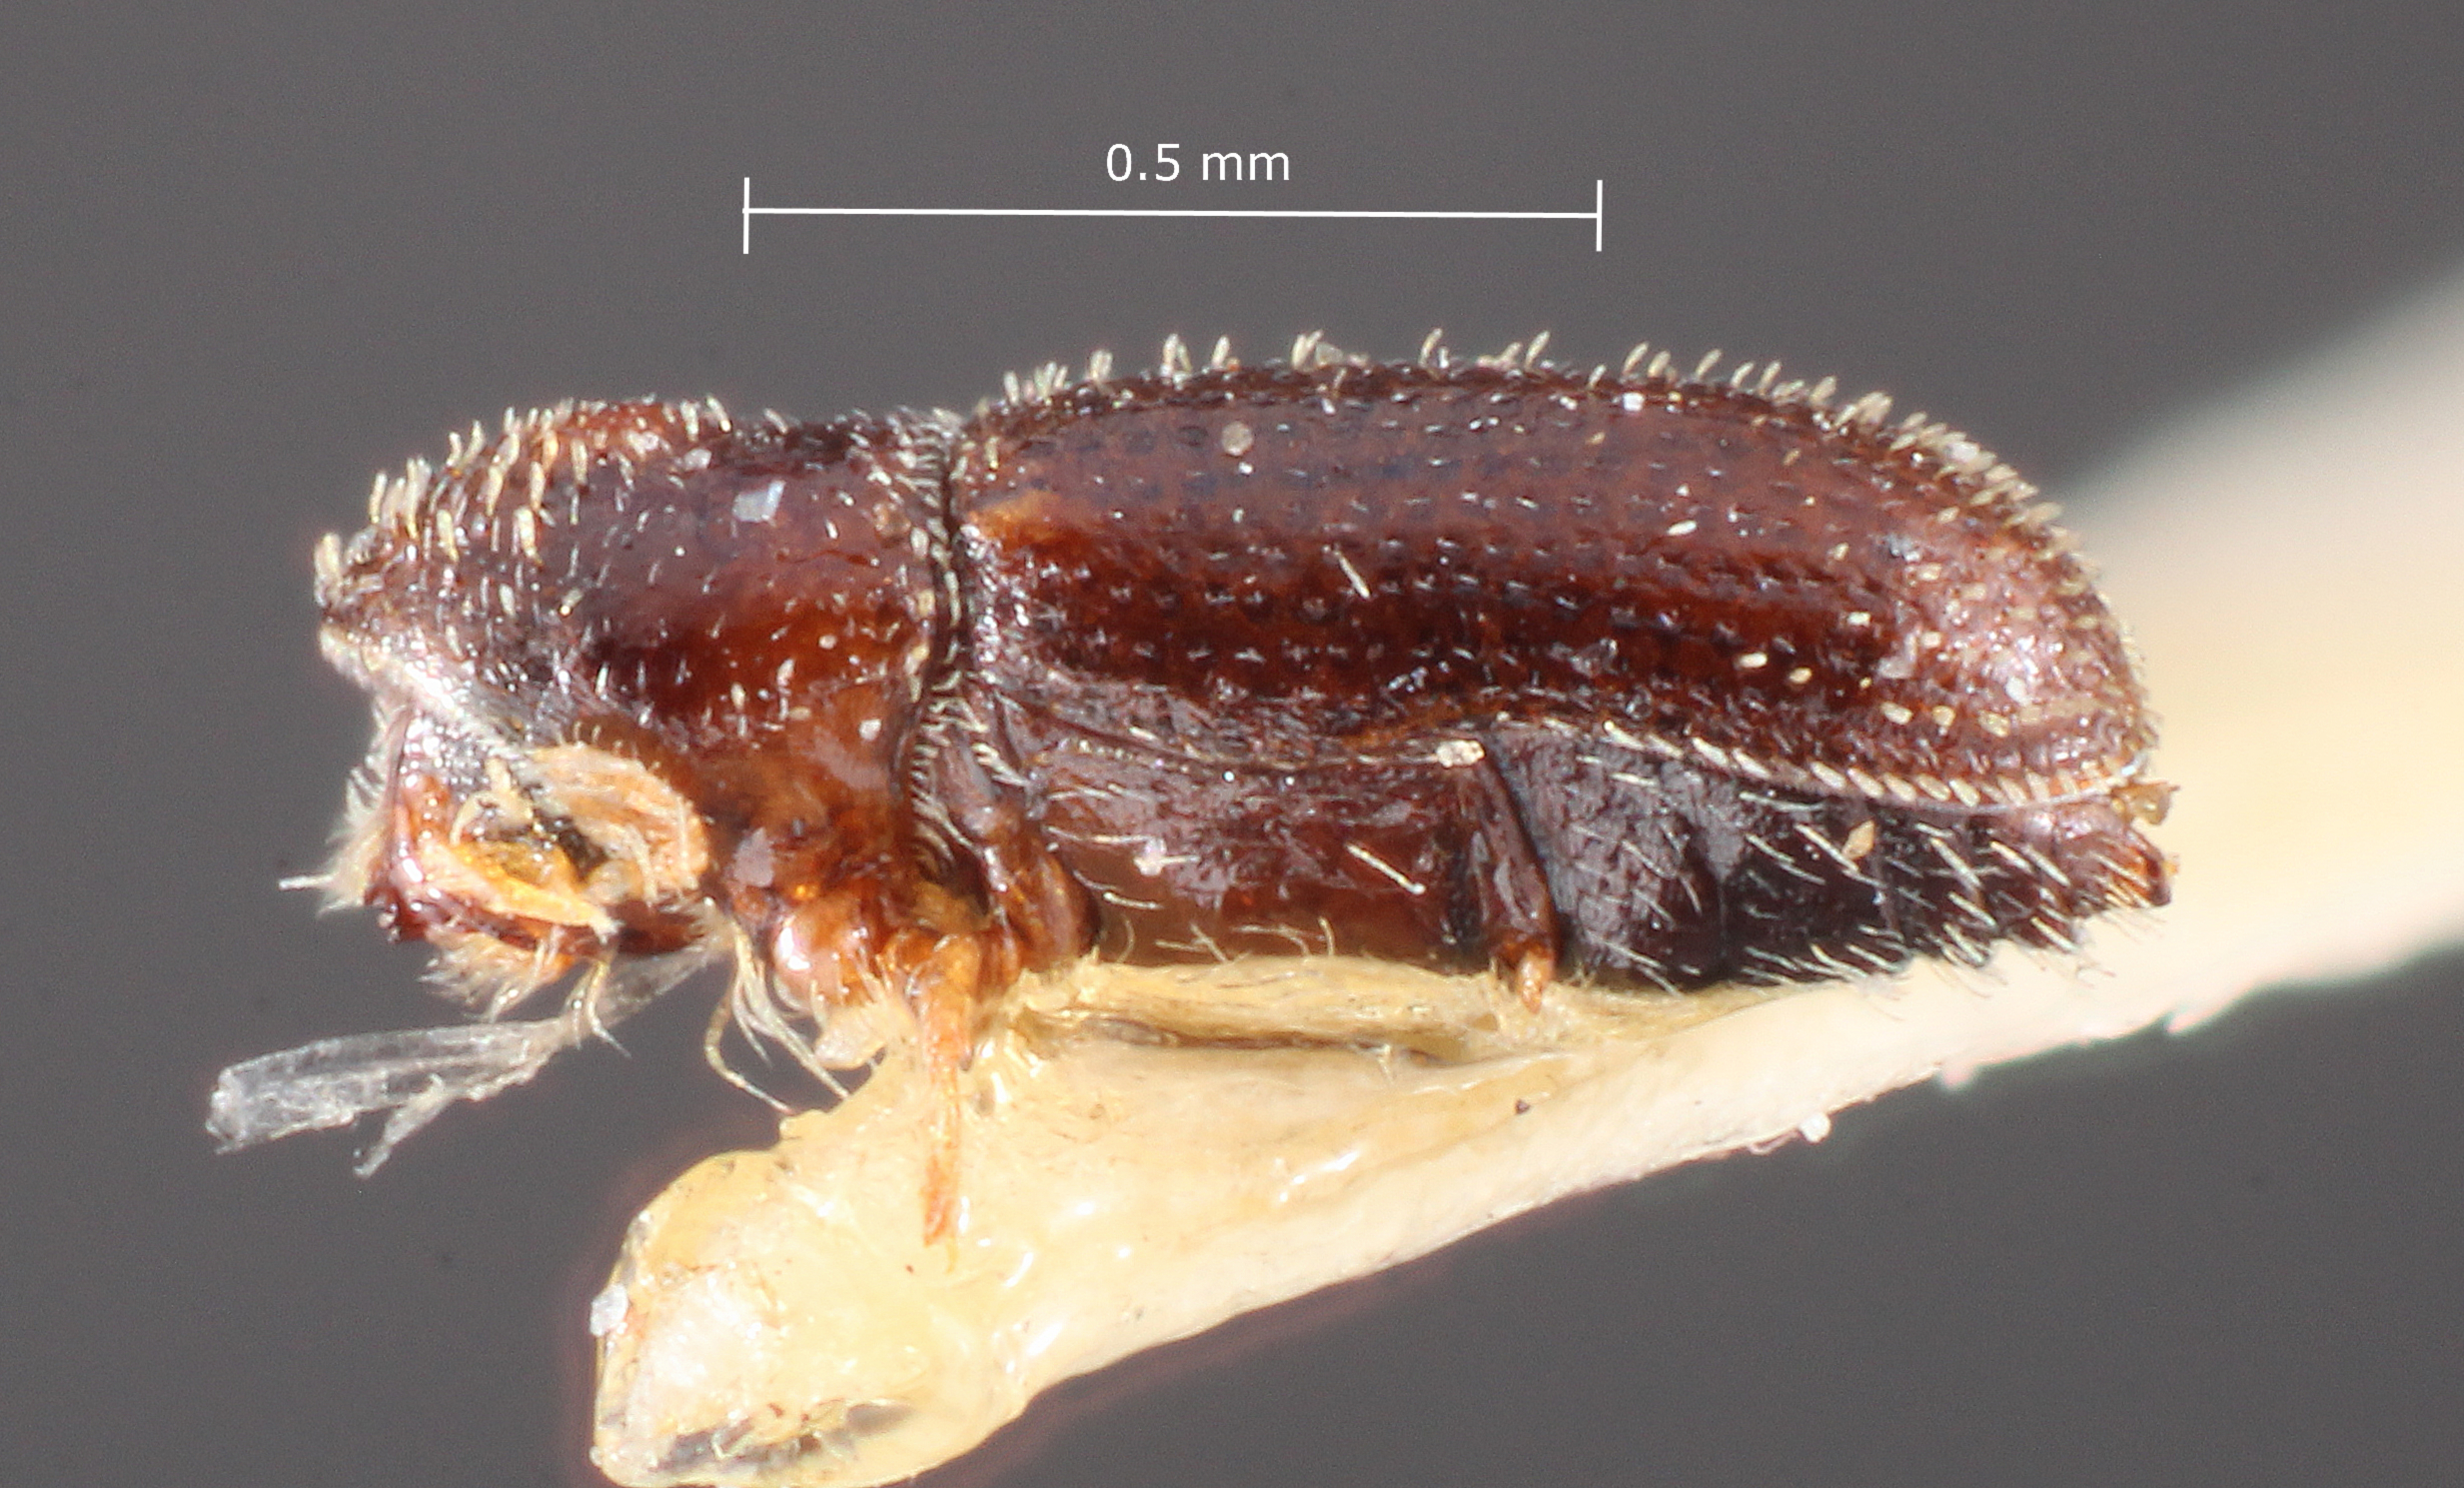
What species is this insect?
Cryptocleptes murilloi
